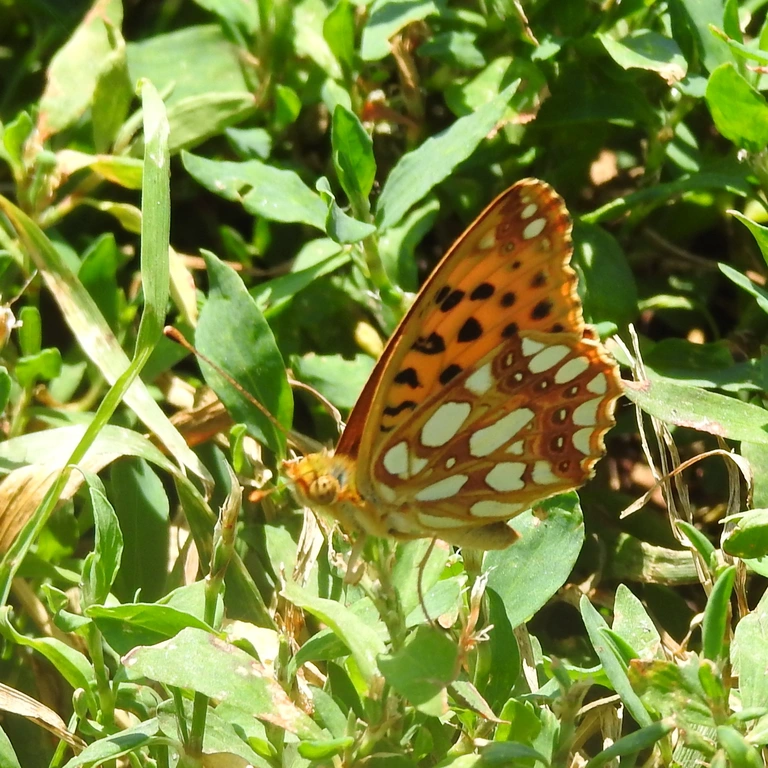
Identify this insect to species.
Issoria lathonia
